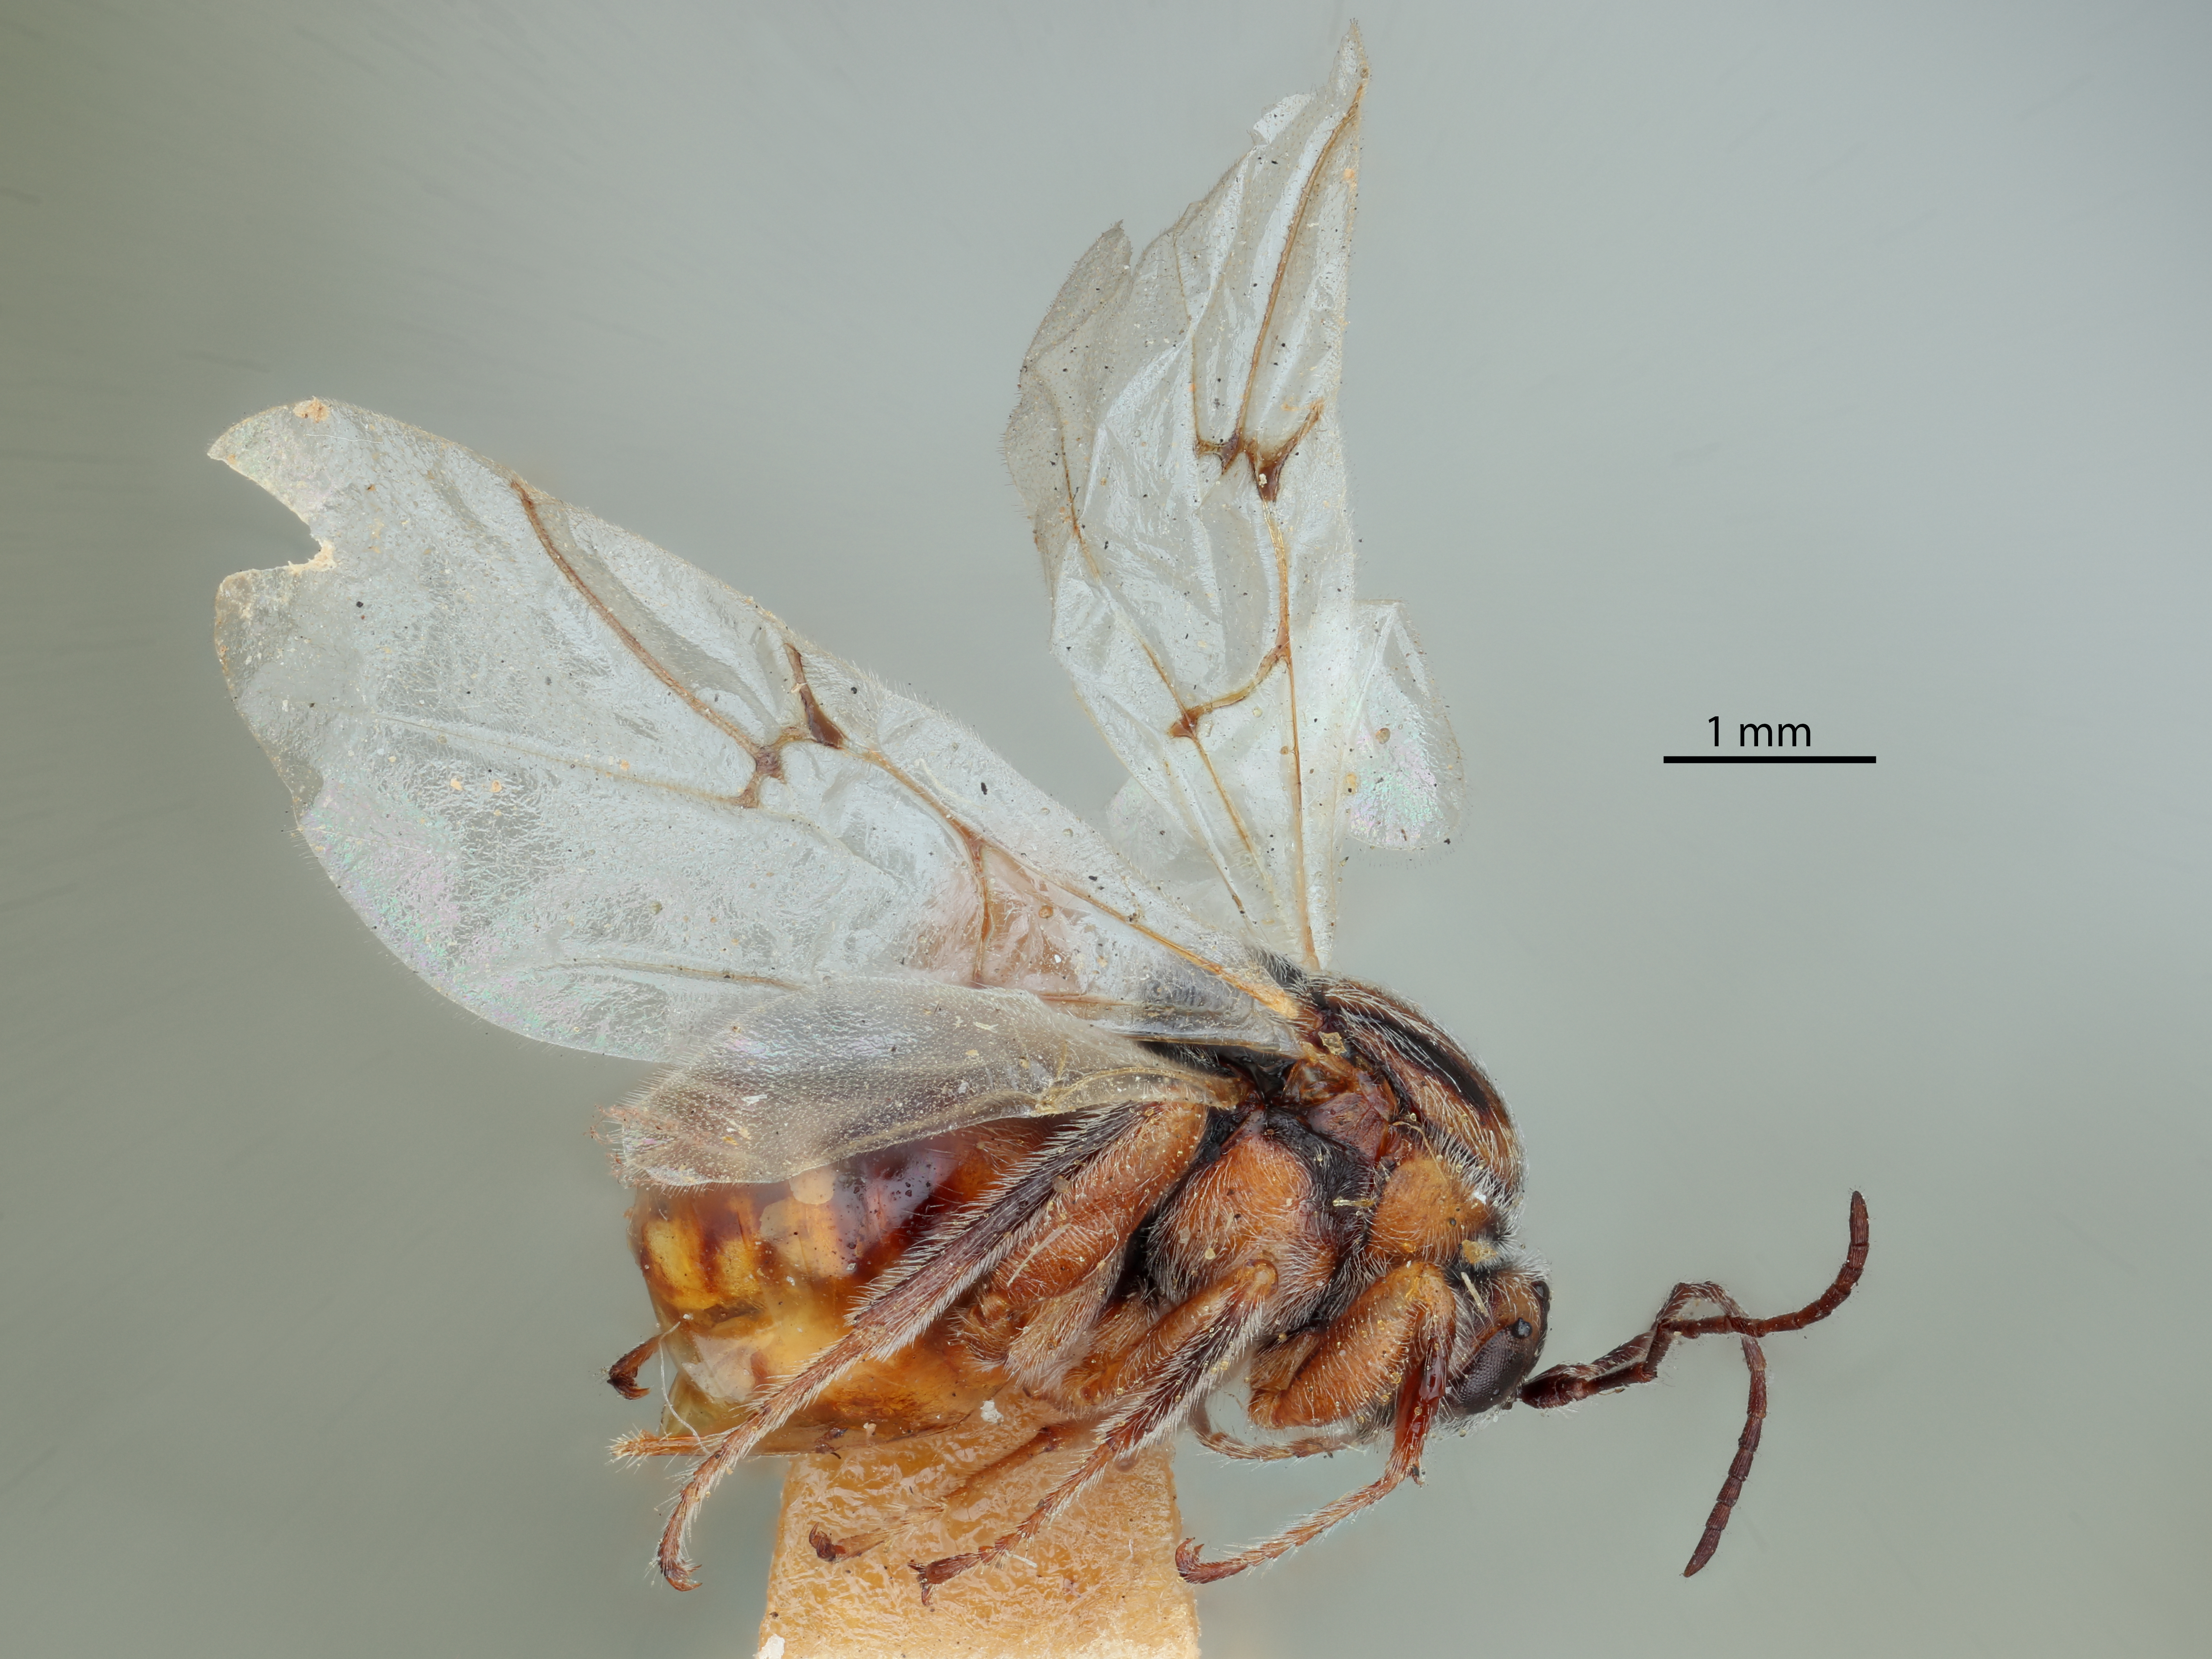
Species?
Disholcaspis lacuna
